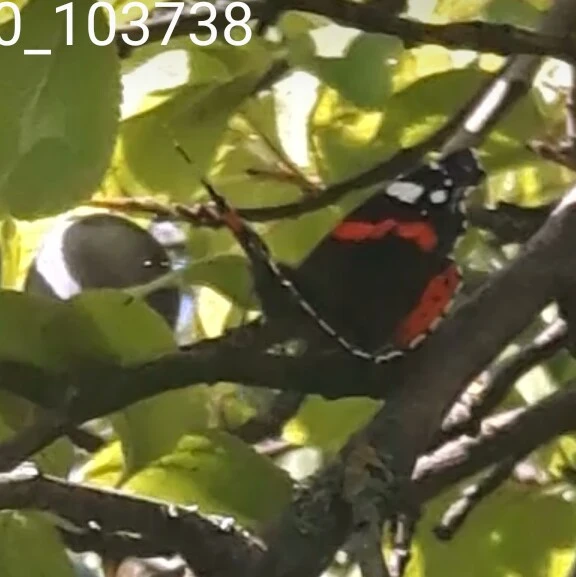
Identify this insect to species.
Vanessa atalanta
